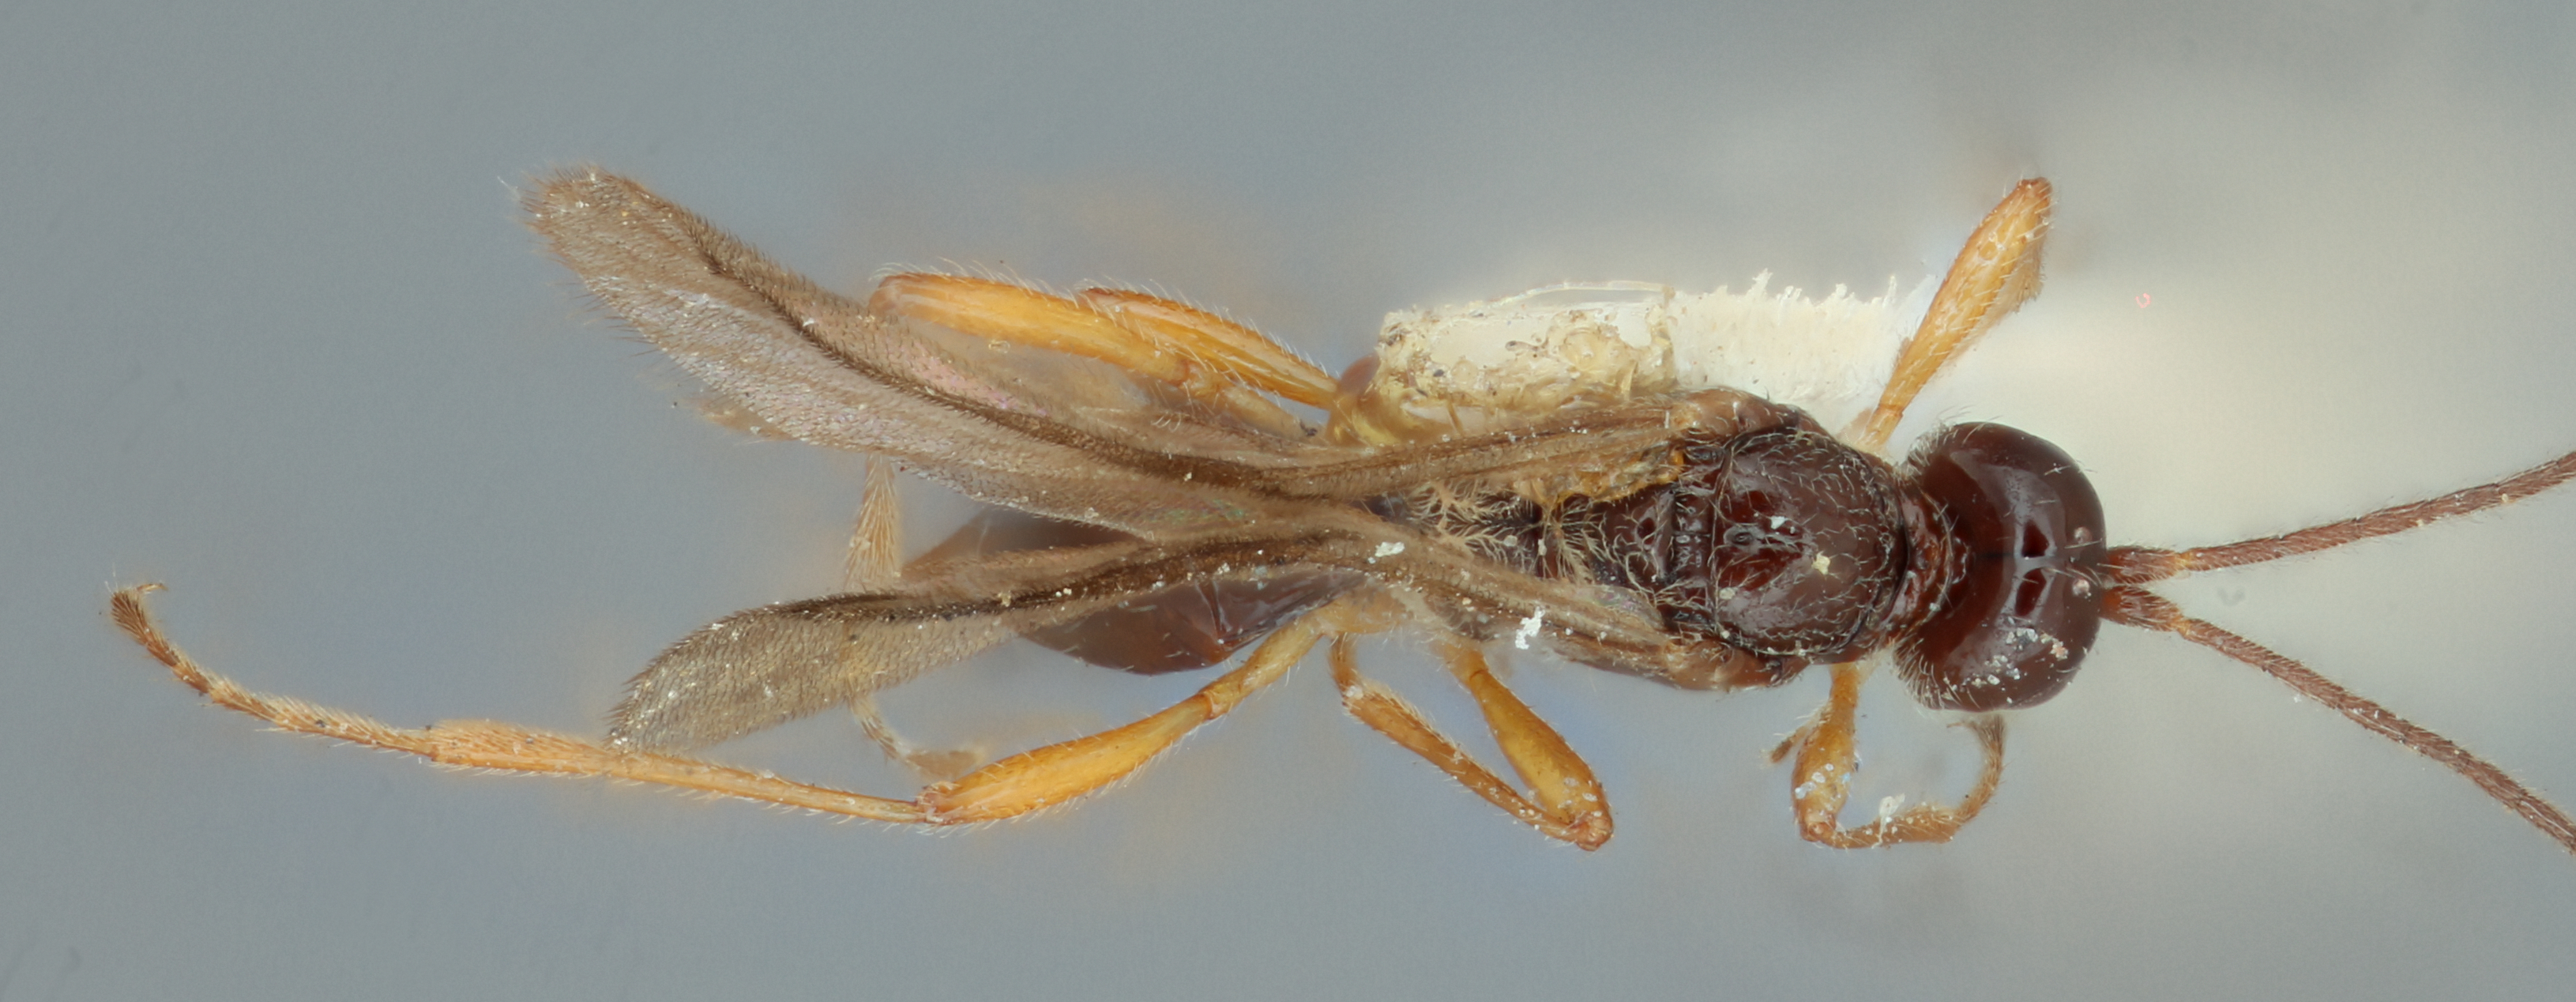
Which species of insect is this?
Rhizarcha astigma
